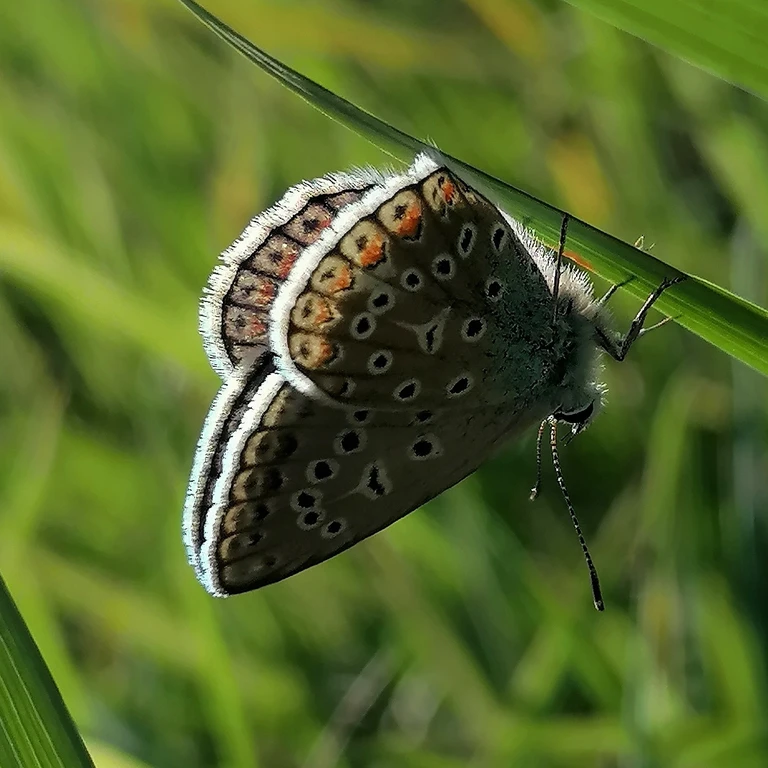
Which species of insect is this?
Polyommatus icarus
